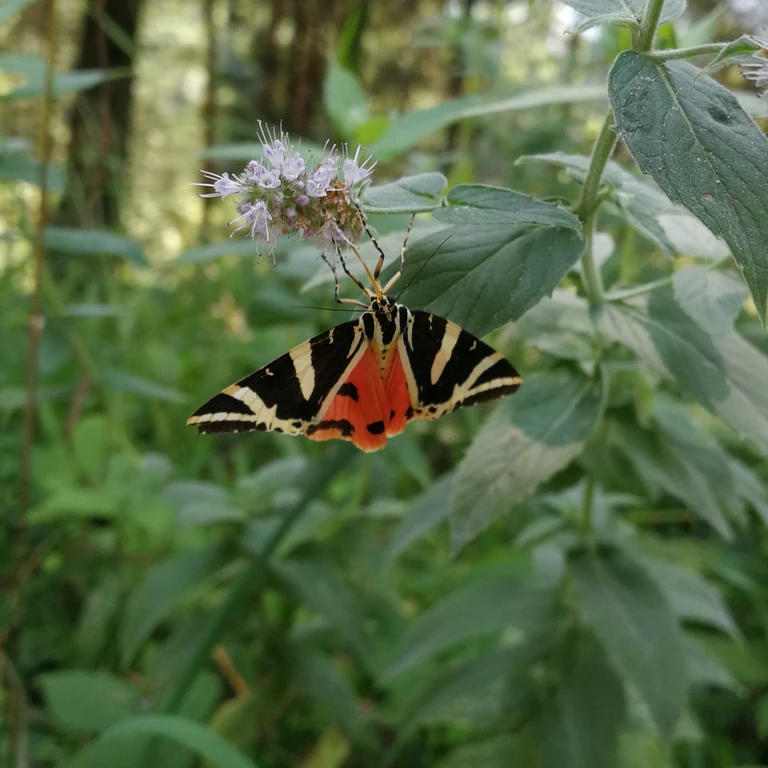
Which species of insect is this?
Euplagia quadripunctaria
